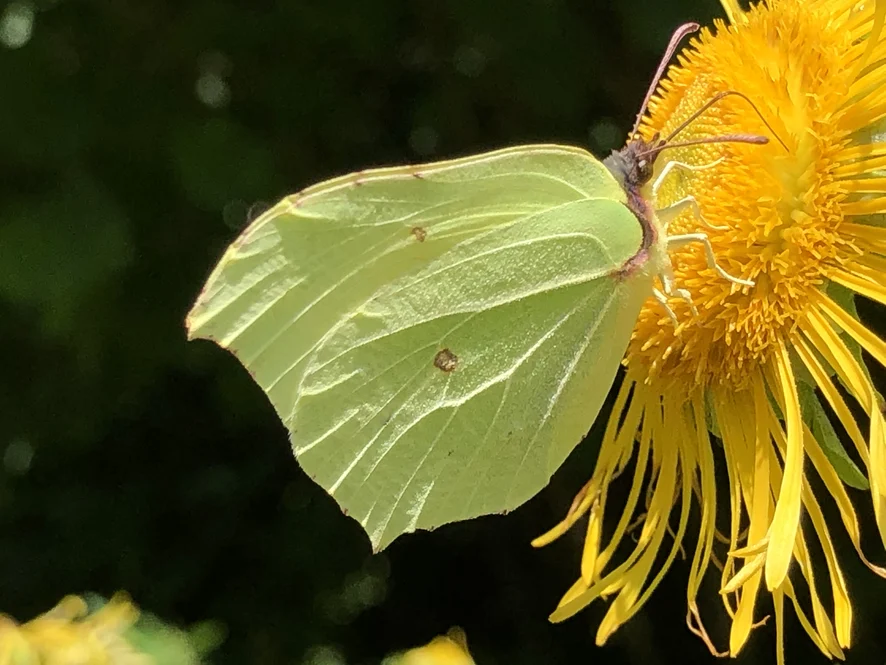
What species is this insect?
Gonepteryx rhamni
